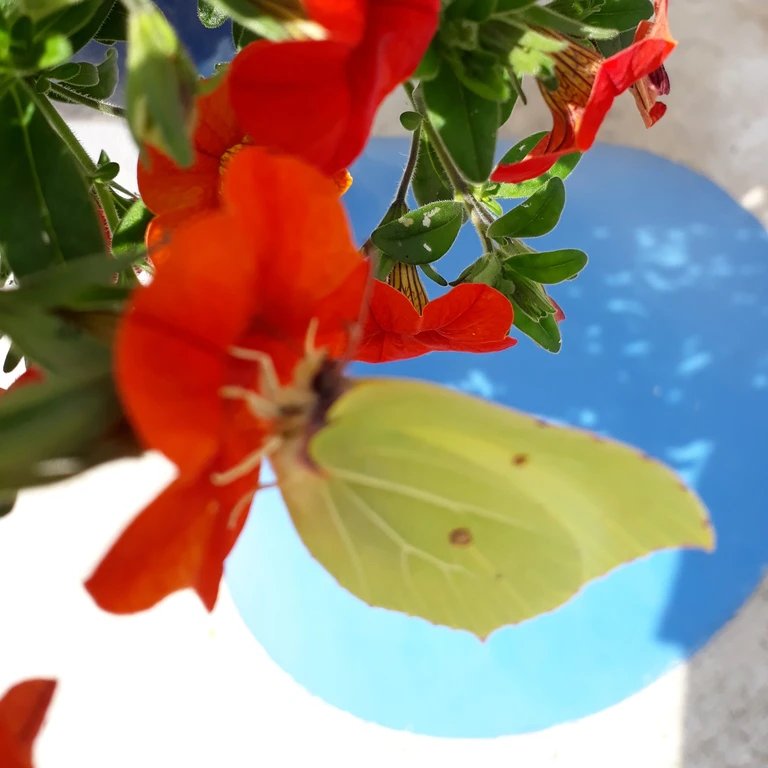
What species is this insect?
Gonepteryx rhamni
